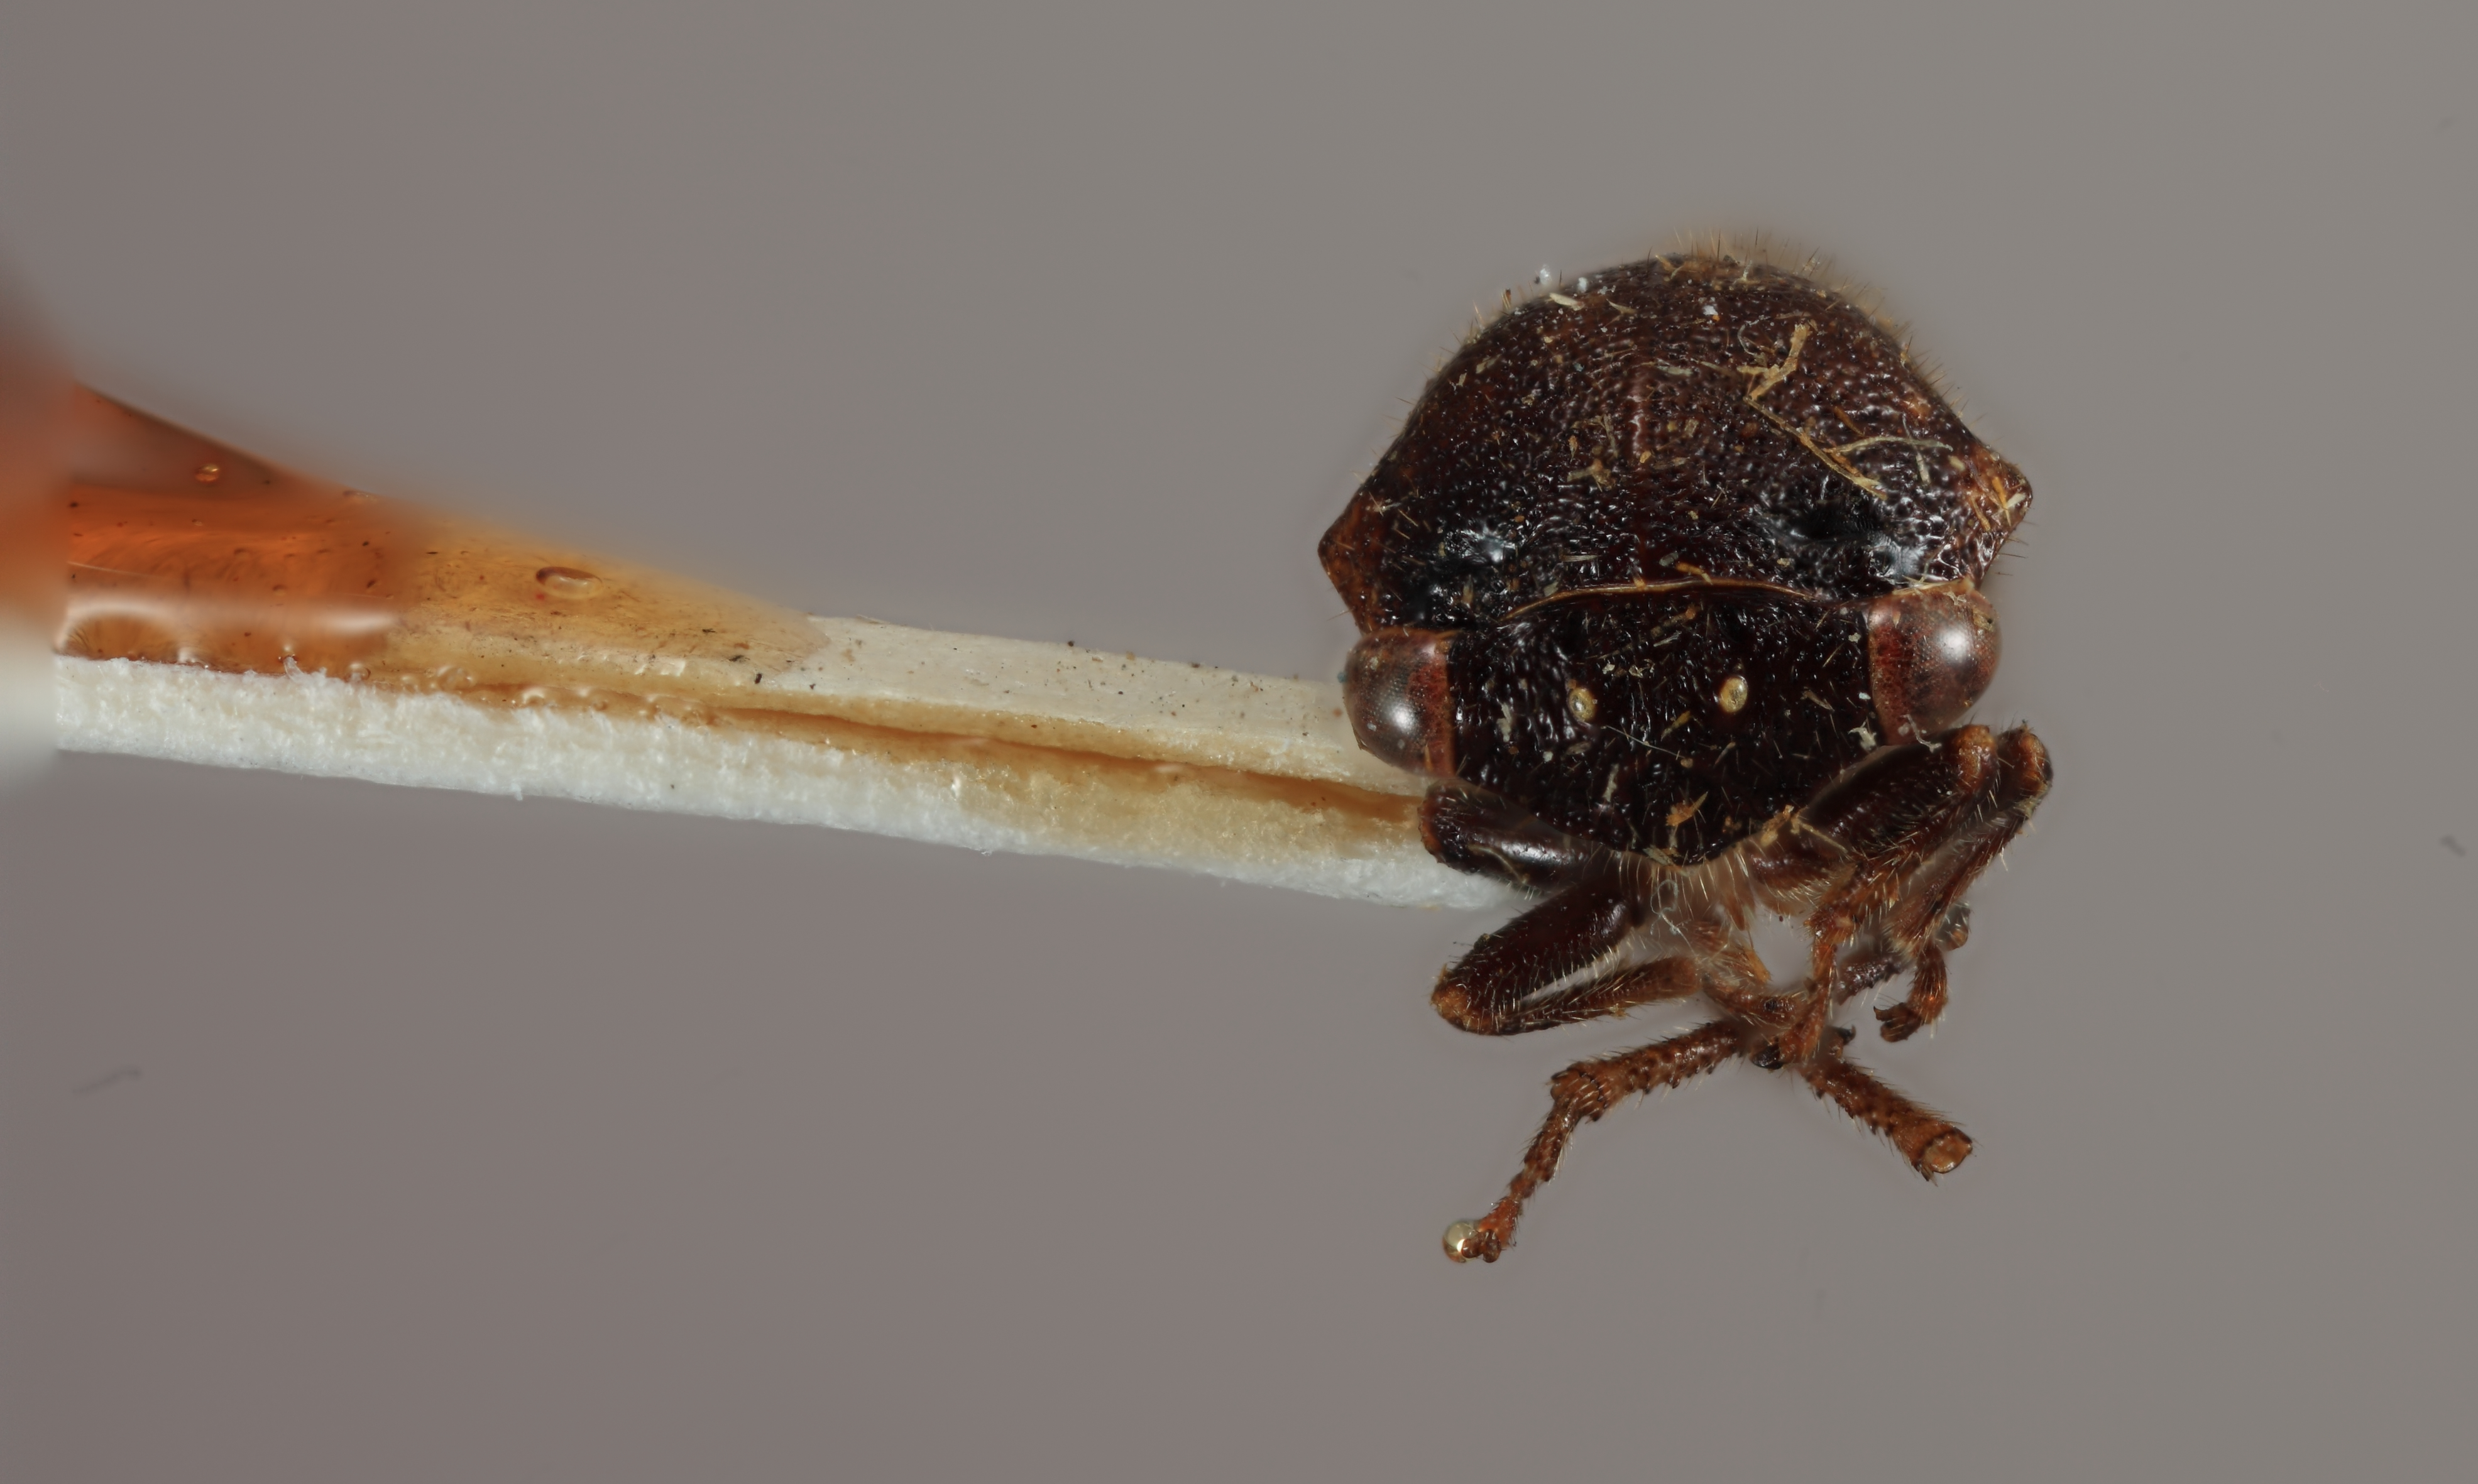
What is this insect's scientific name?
Vanduzea vestita
